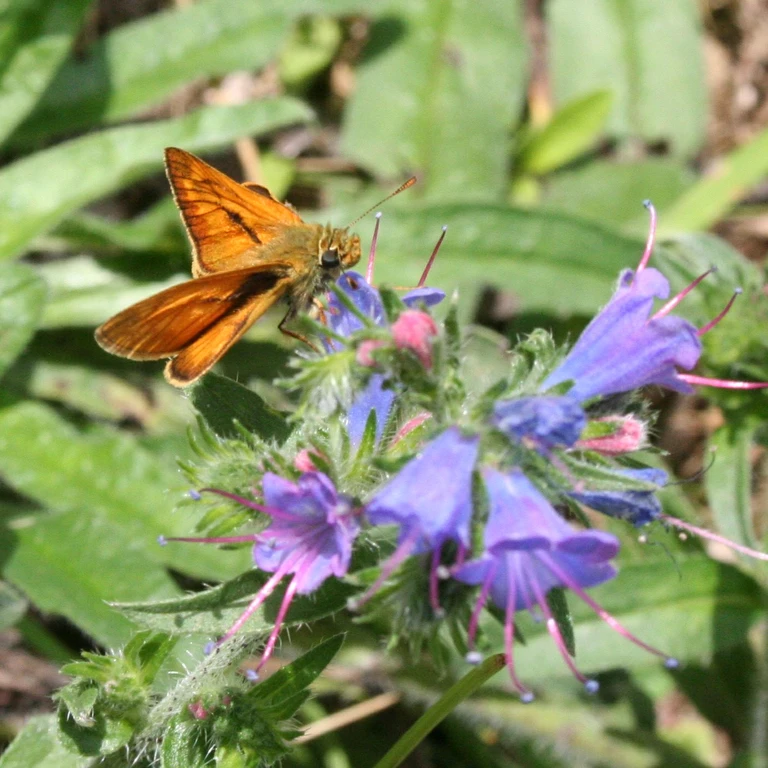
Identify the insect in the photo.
Ochlodes sylvanus (also Ochlodes venata)
